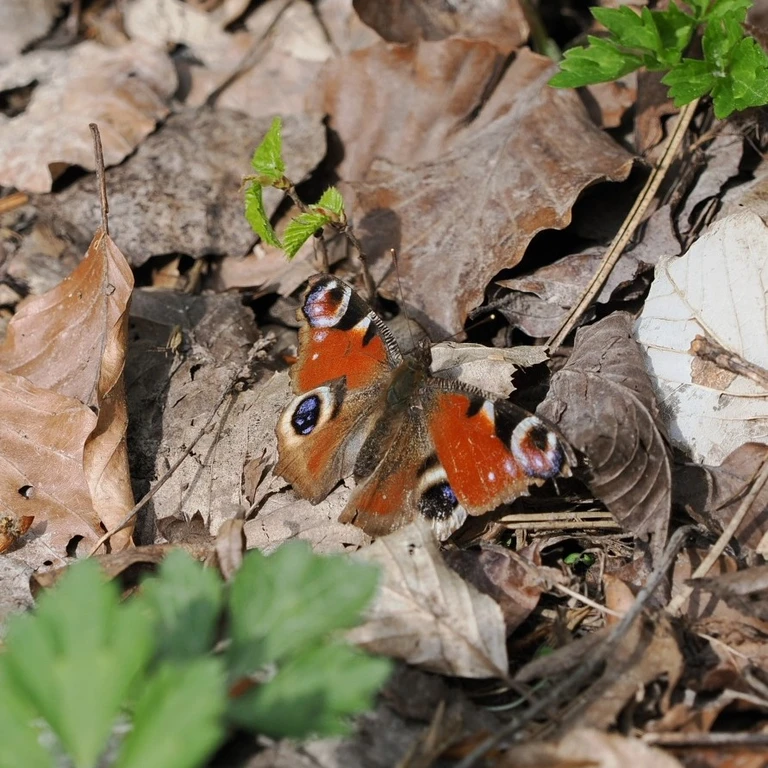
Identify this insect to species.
Aglais io
